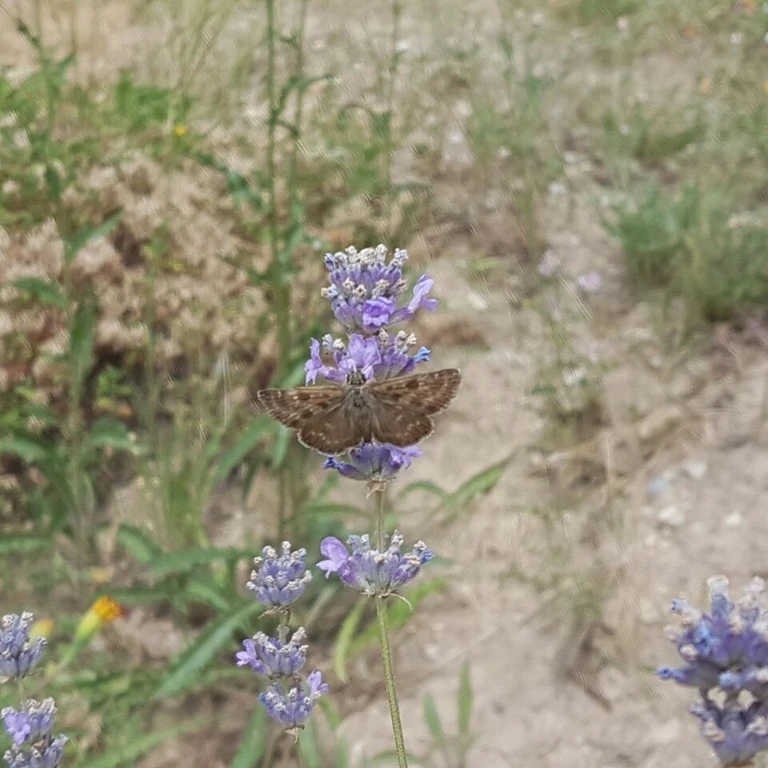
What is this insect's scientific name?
Erynnis tages
